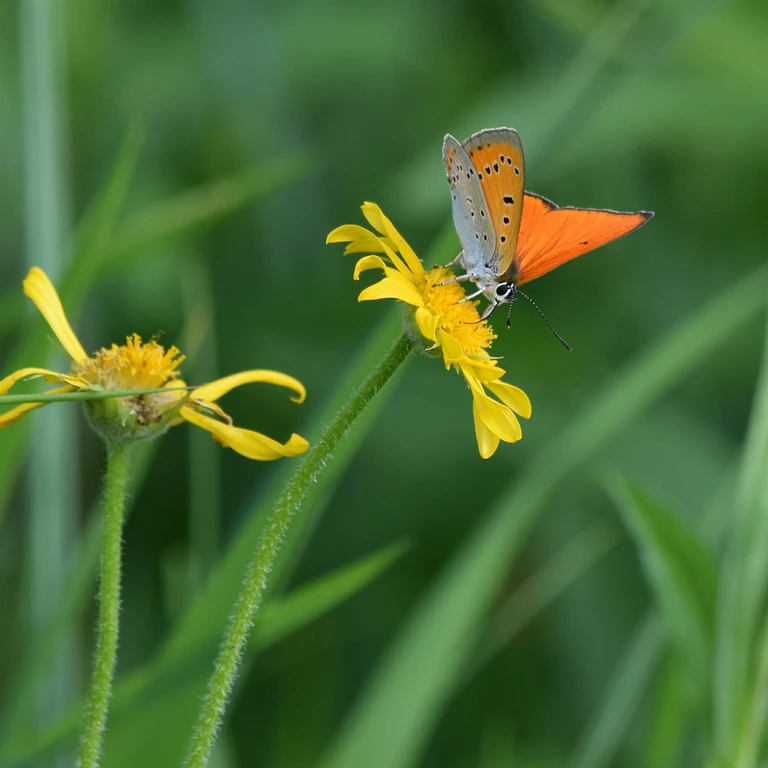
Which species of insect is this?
Lycaena dispar
